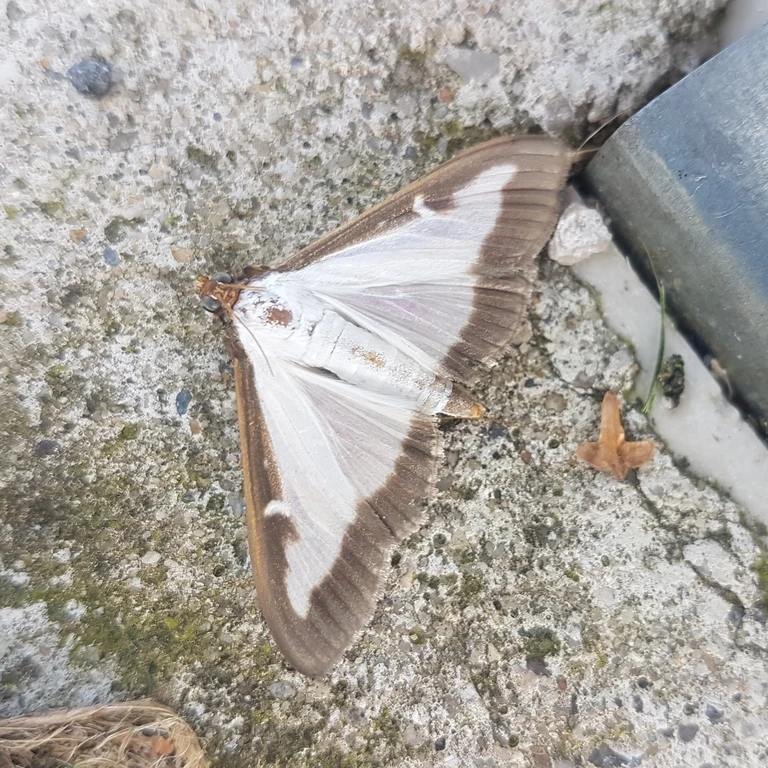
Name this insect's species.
Cydalima perspectalis
